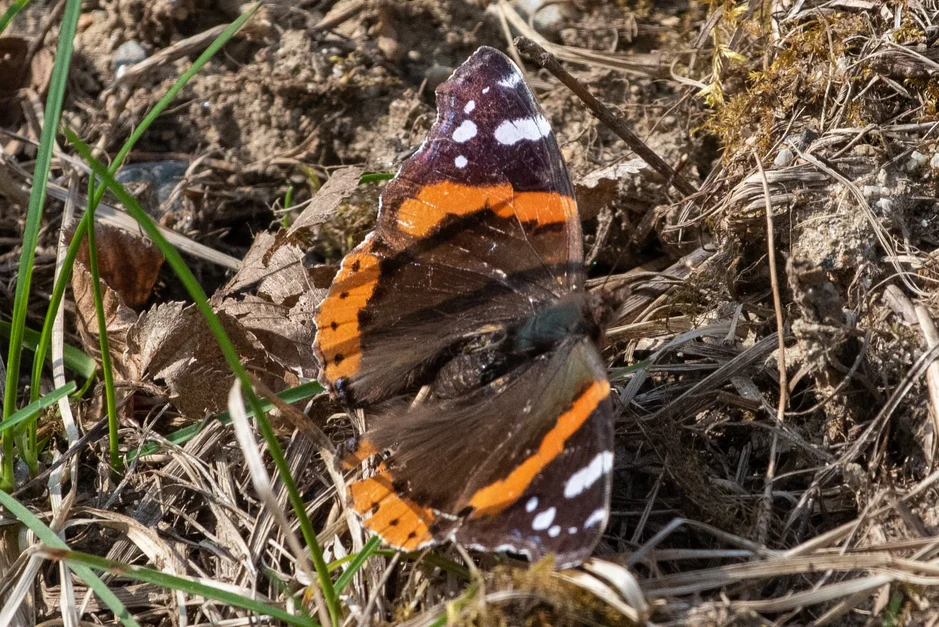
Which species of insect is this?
Vanessa atalanta
